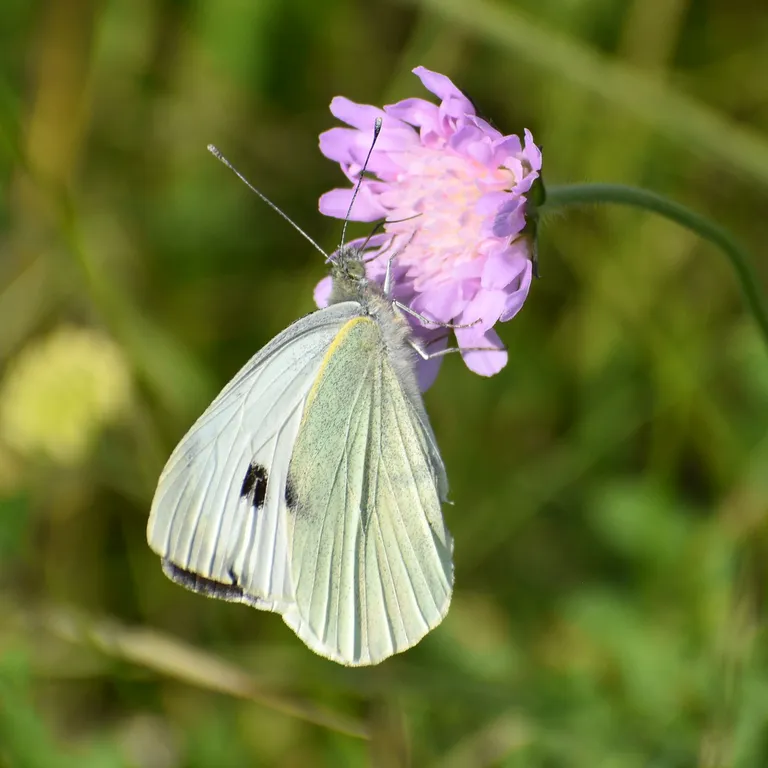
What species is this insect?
Pieris brassicae
